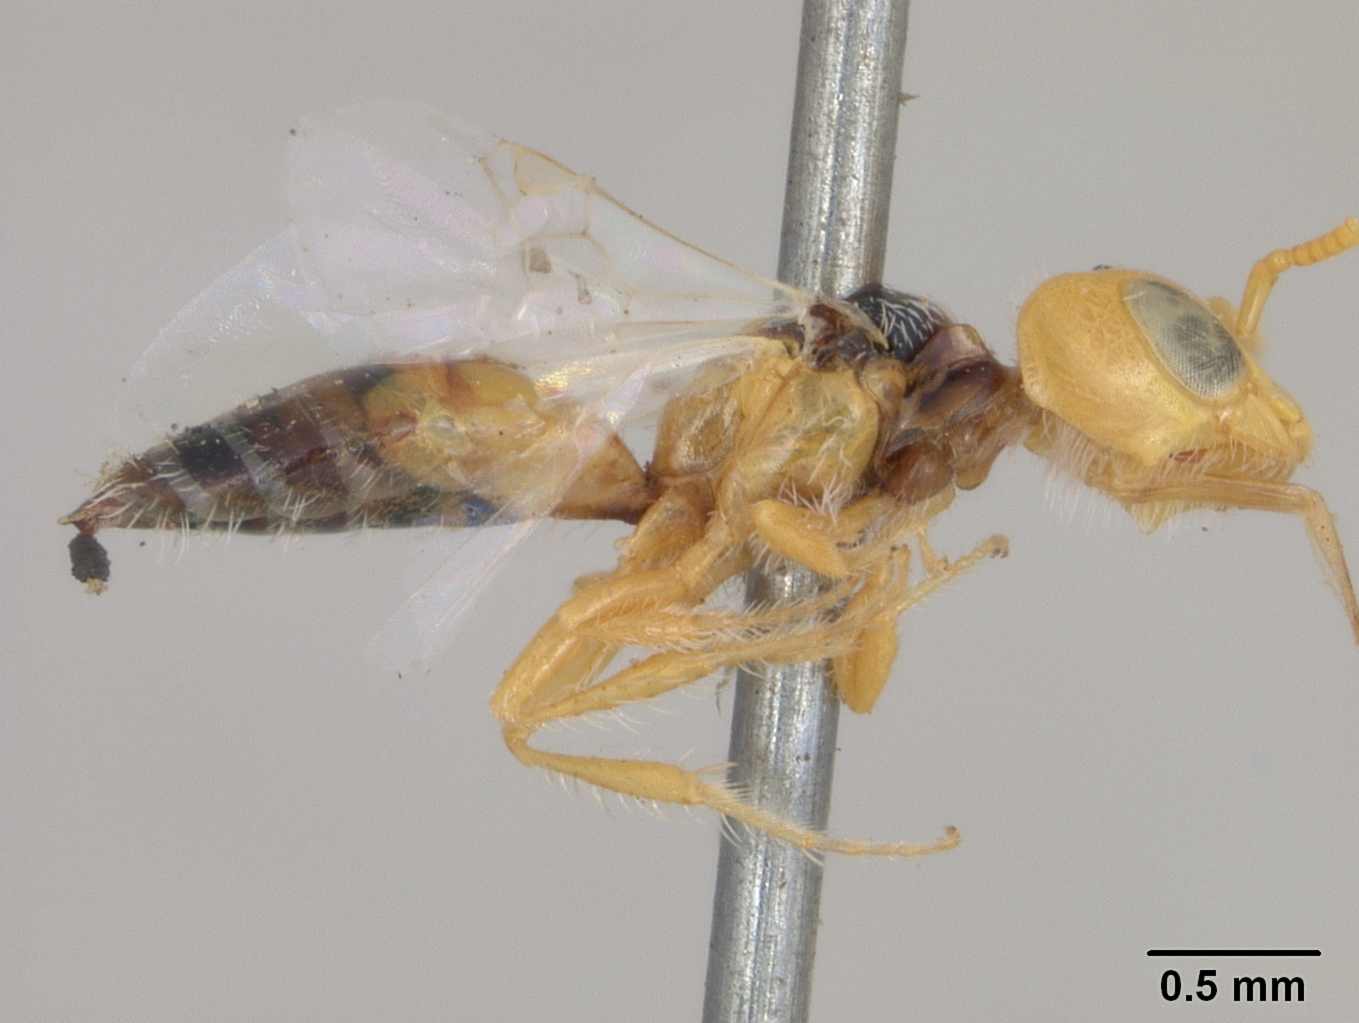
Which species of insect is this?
Perdita larreae
